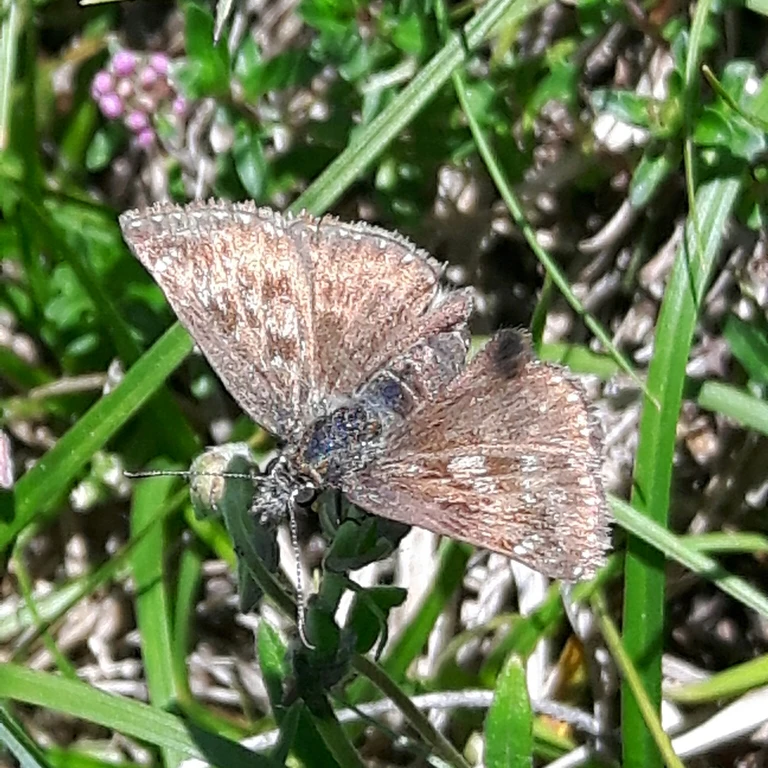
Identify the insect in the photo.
Erynnis tages
